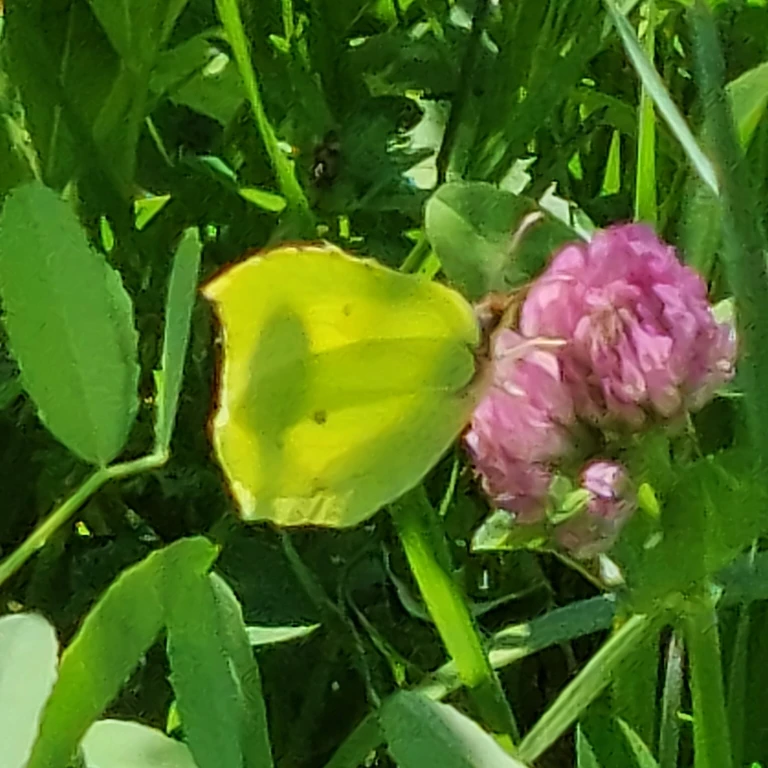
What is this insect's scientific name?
Gonepteryx rhamni
